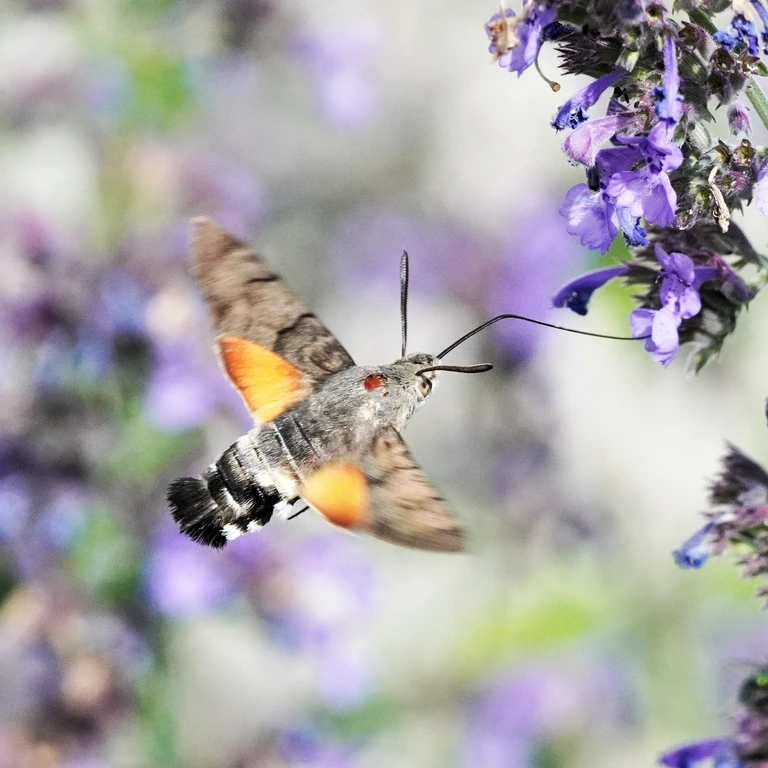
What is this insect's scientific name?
Macroglossum stellatarum
